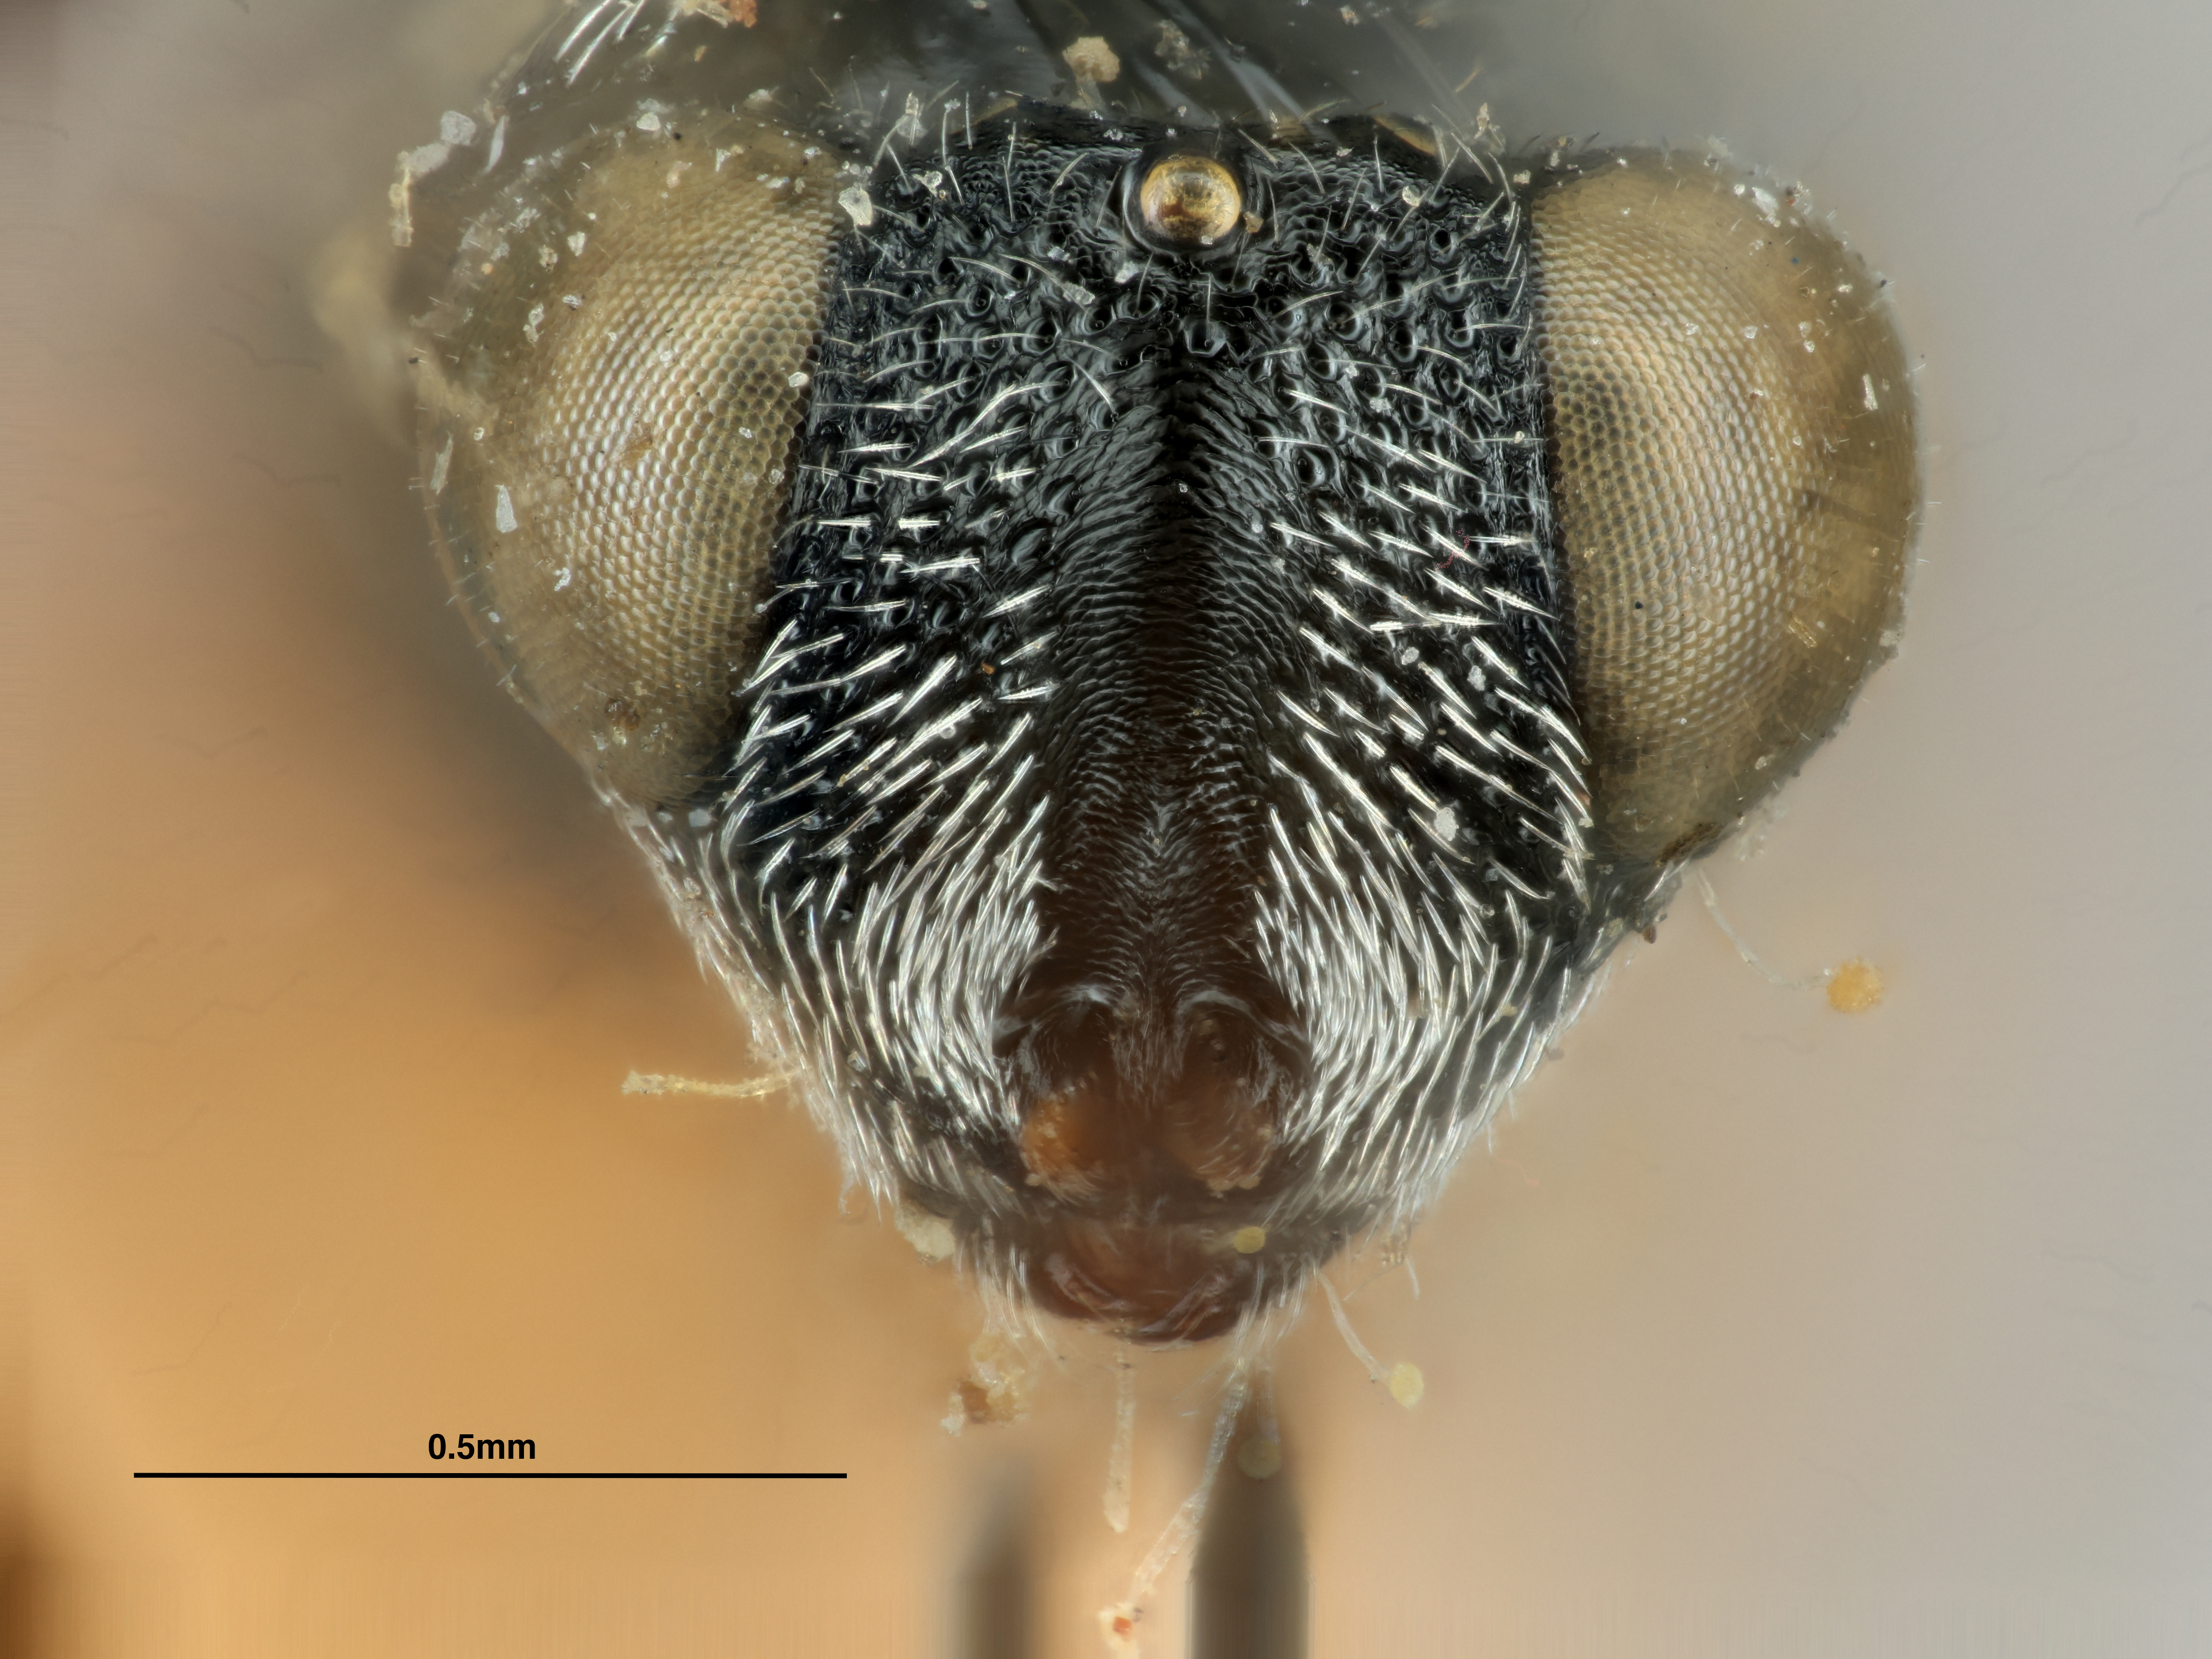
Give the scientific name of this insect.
Halticella longicornis
